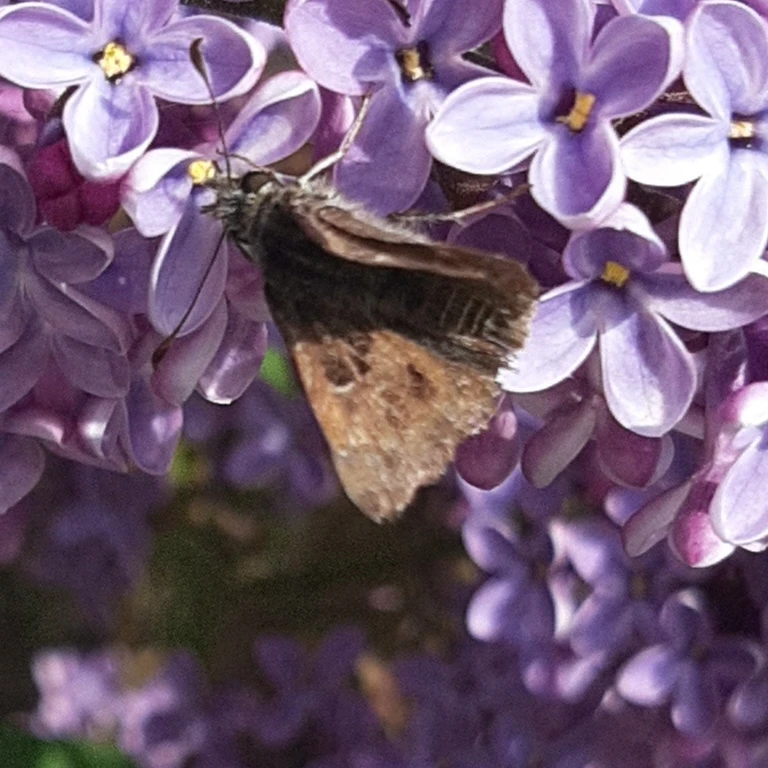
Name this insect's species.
Erynnis tages
